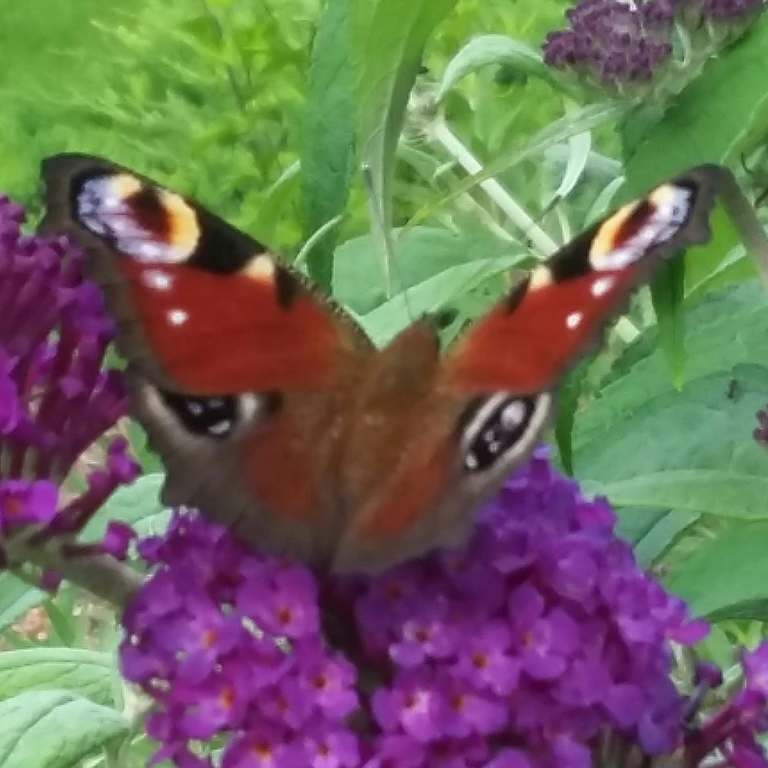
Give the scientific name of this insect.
Aglais io
